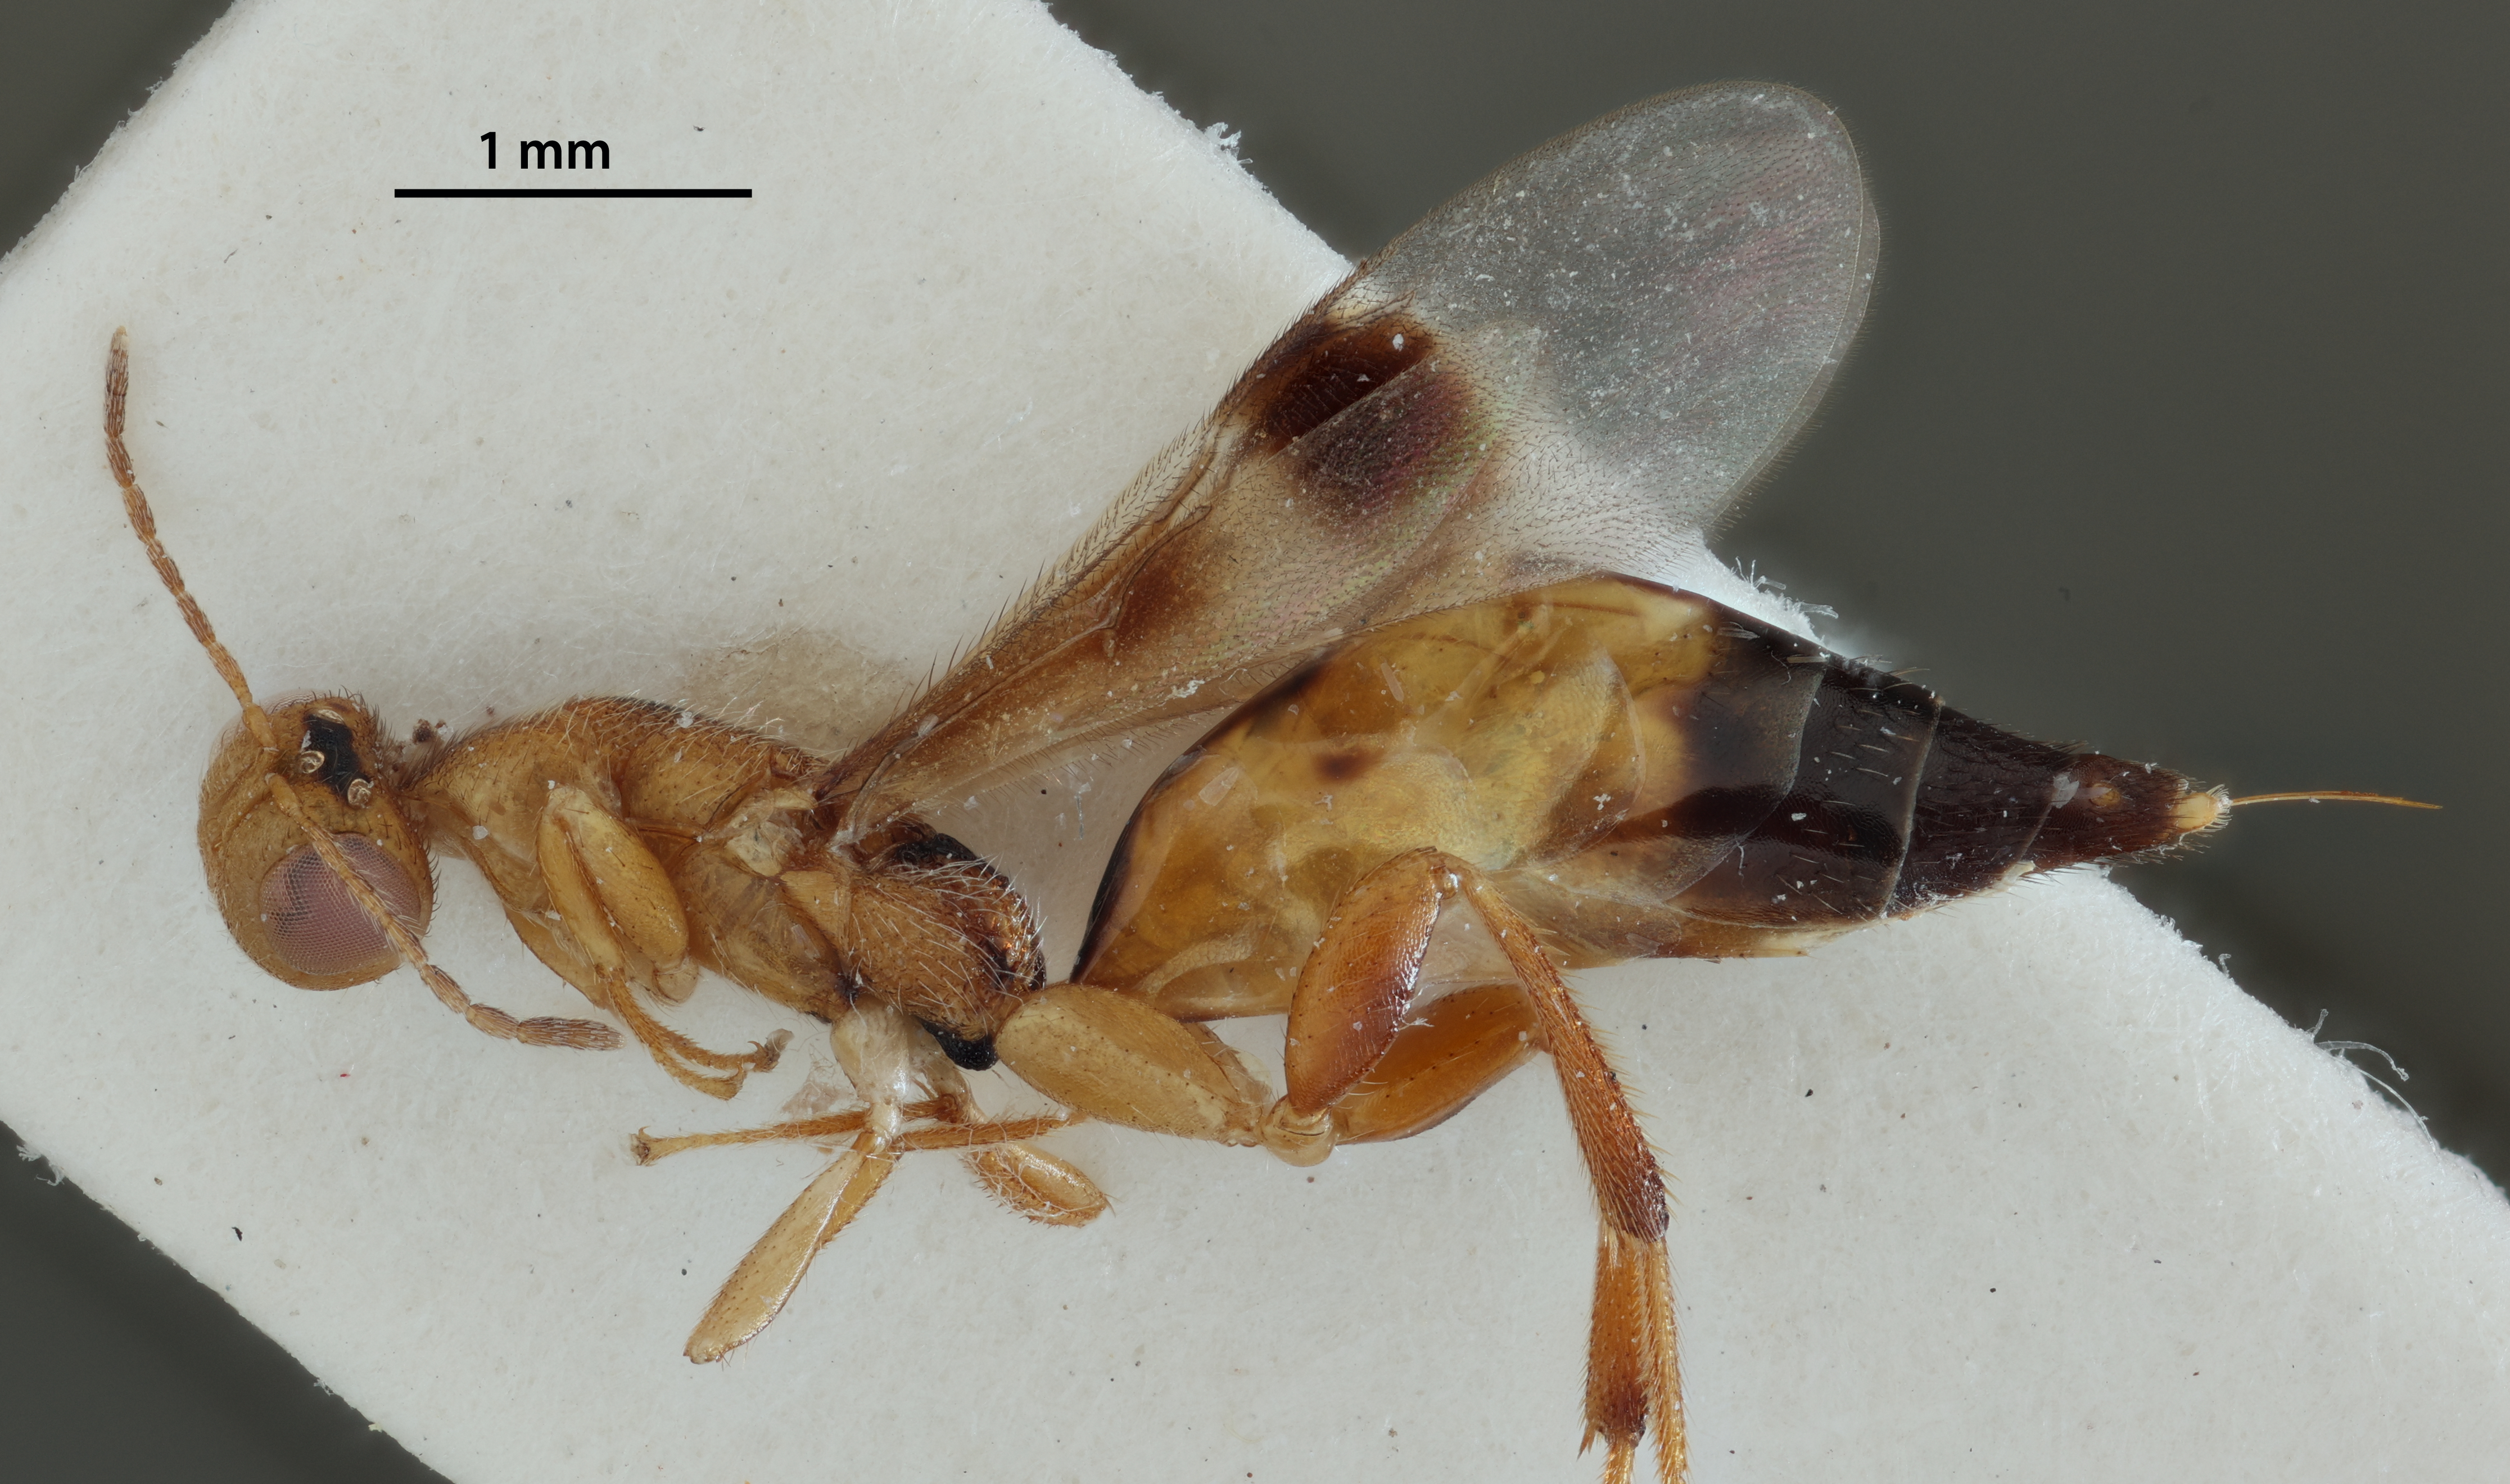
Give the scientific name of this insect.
Isosomodes paradoxus
